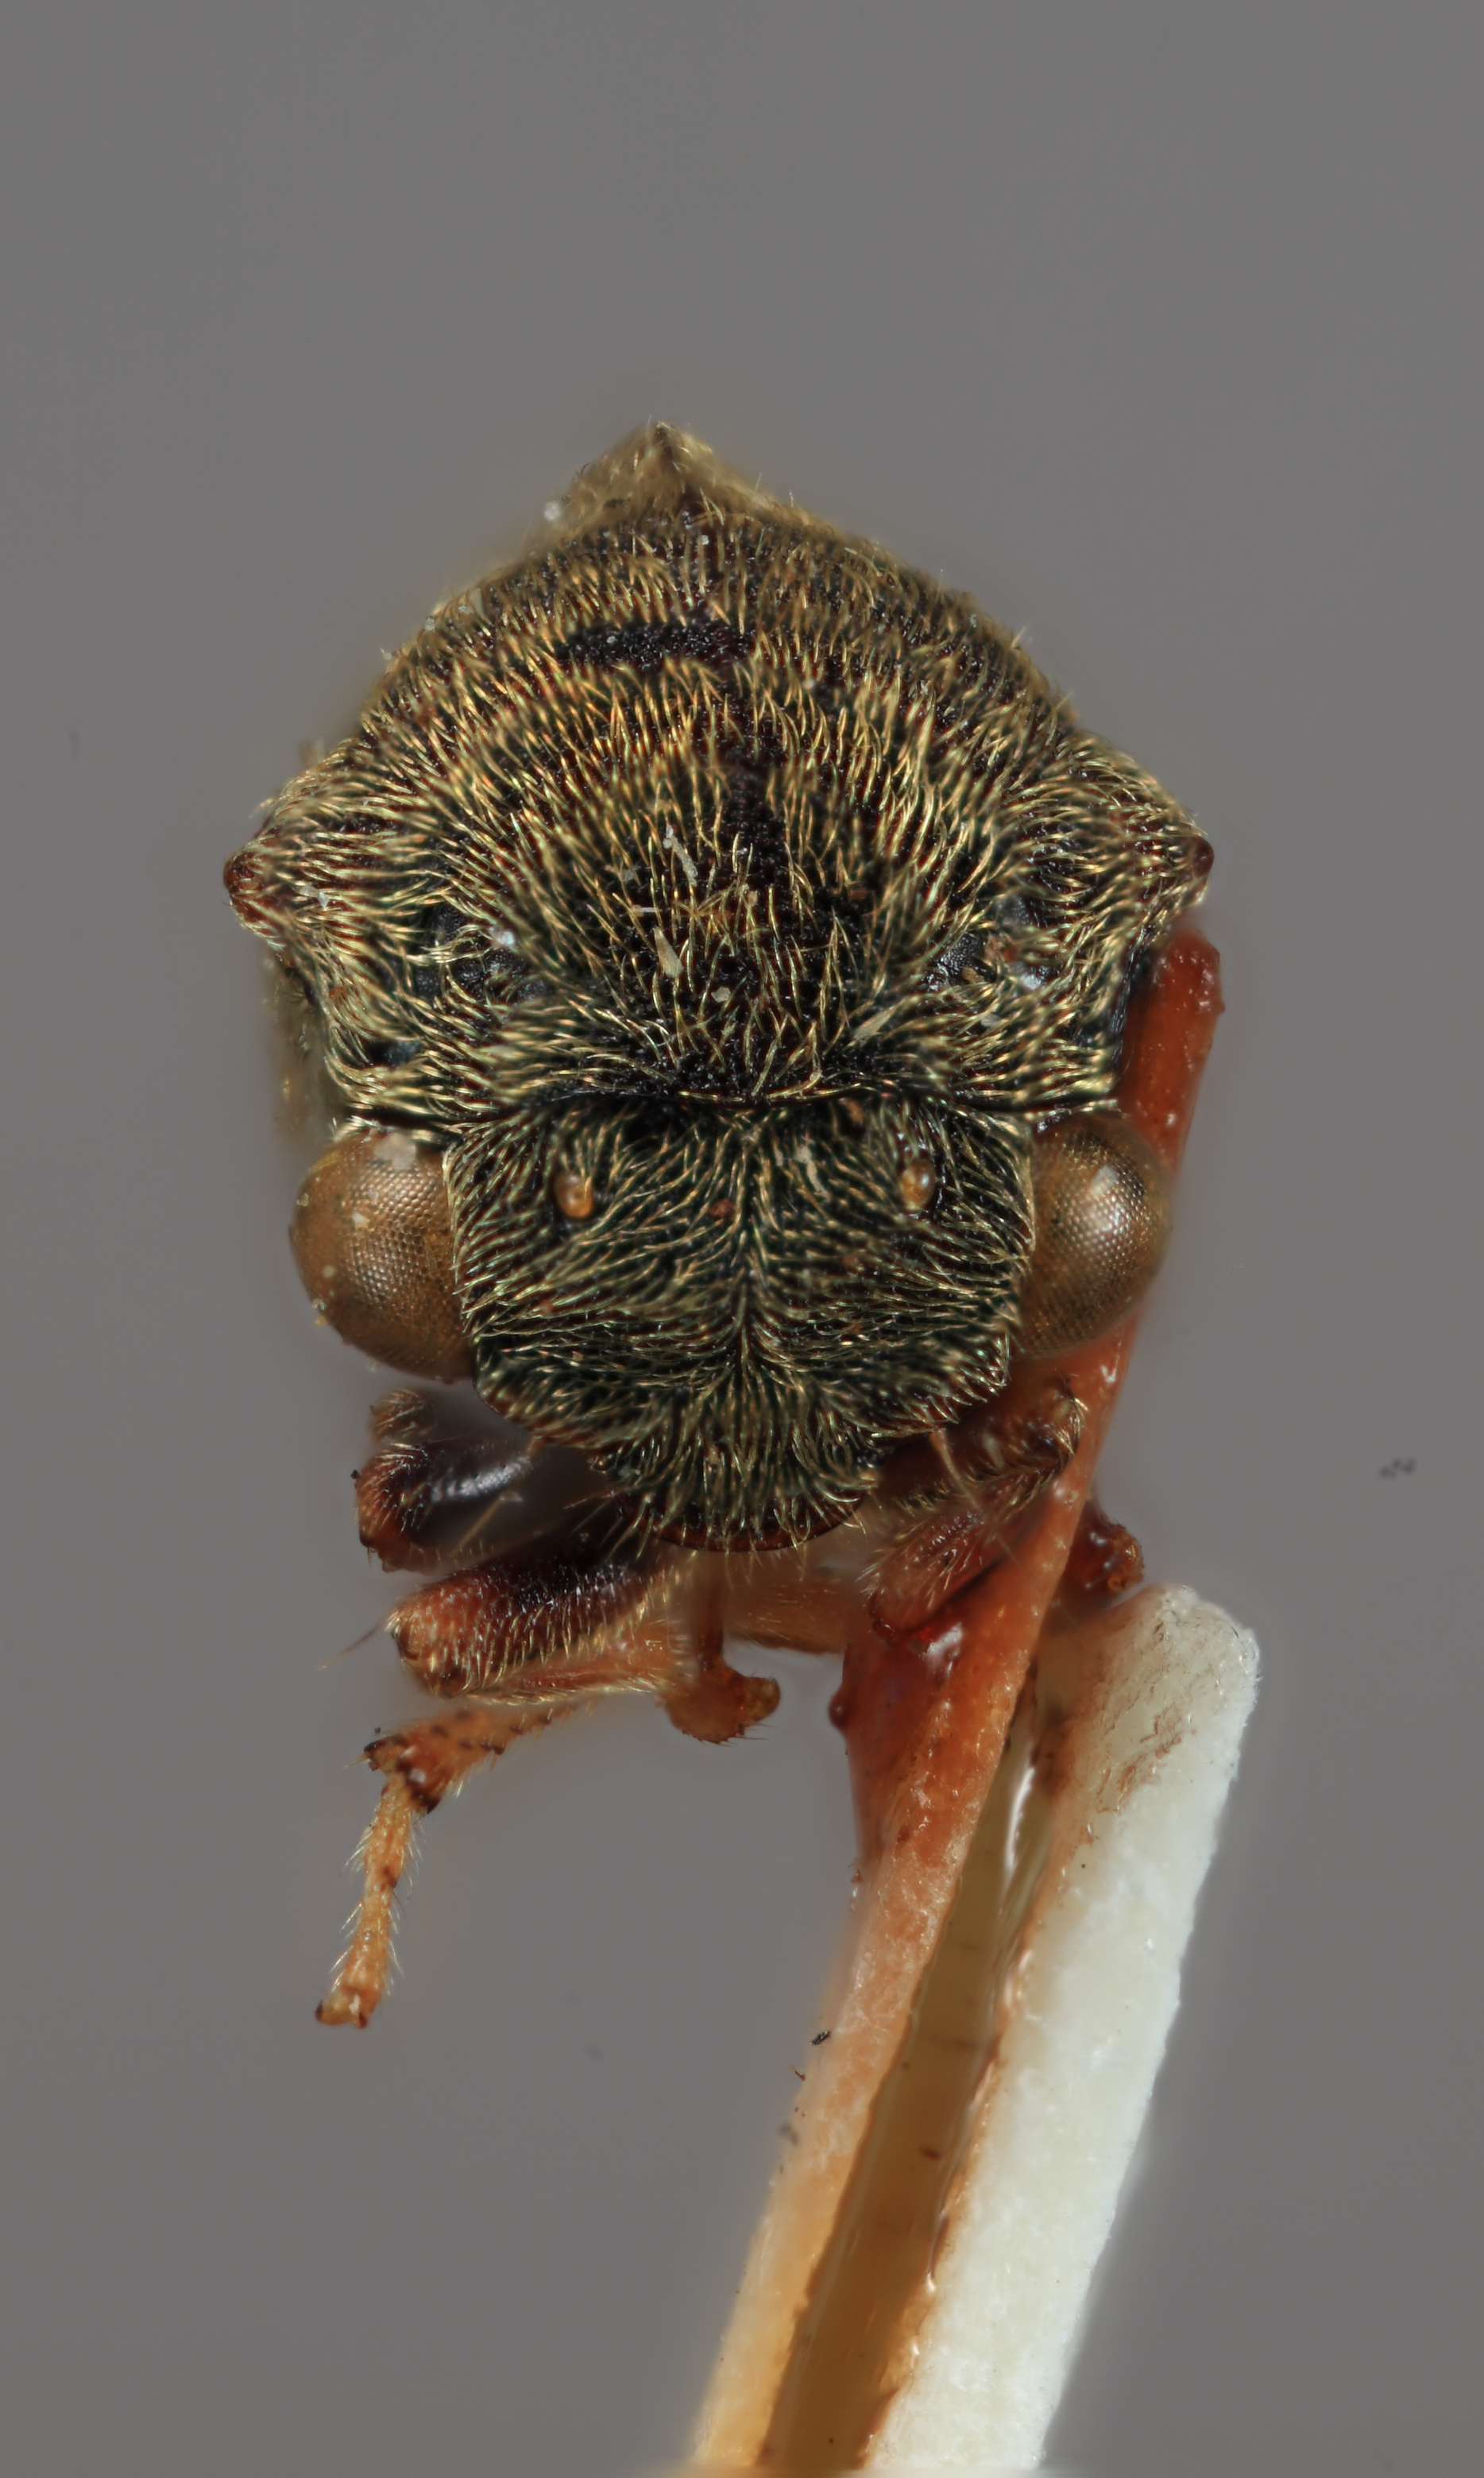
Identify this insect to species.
Gargara pilinervosa
